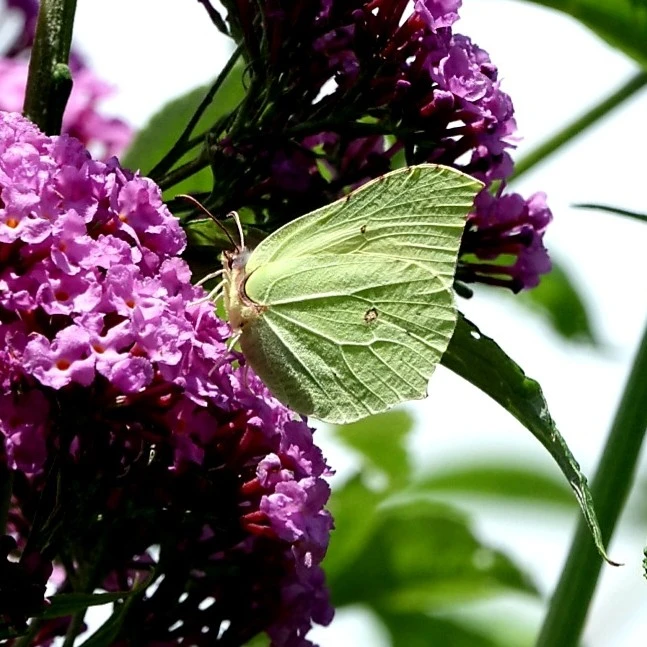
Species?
Gonepteryx rhamni
